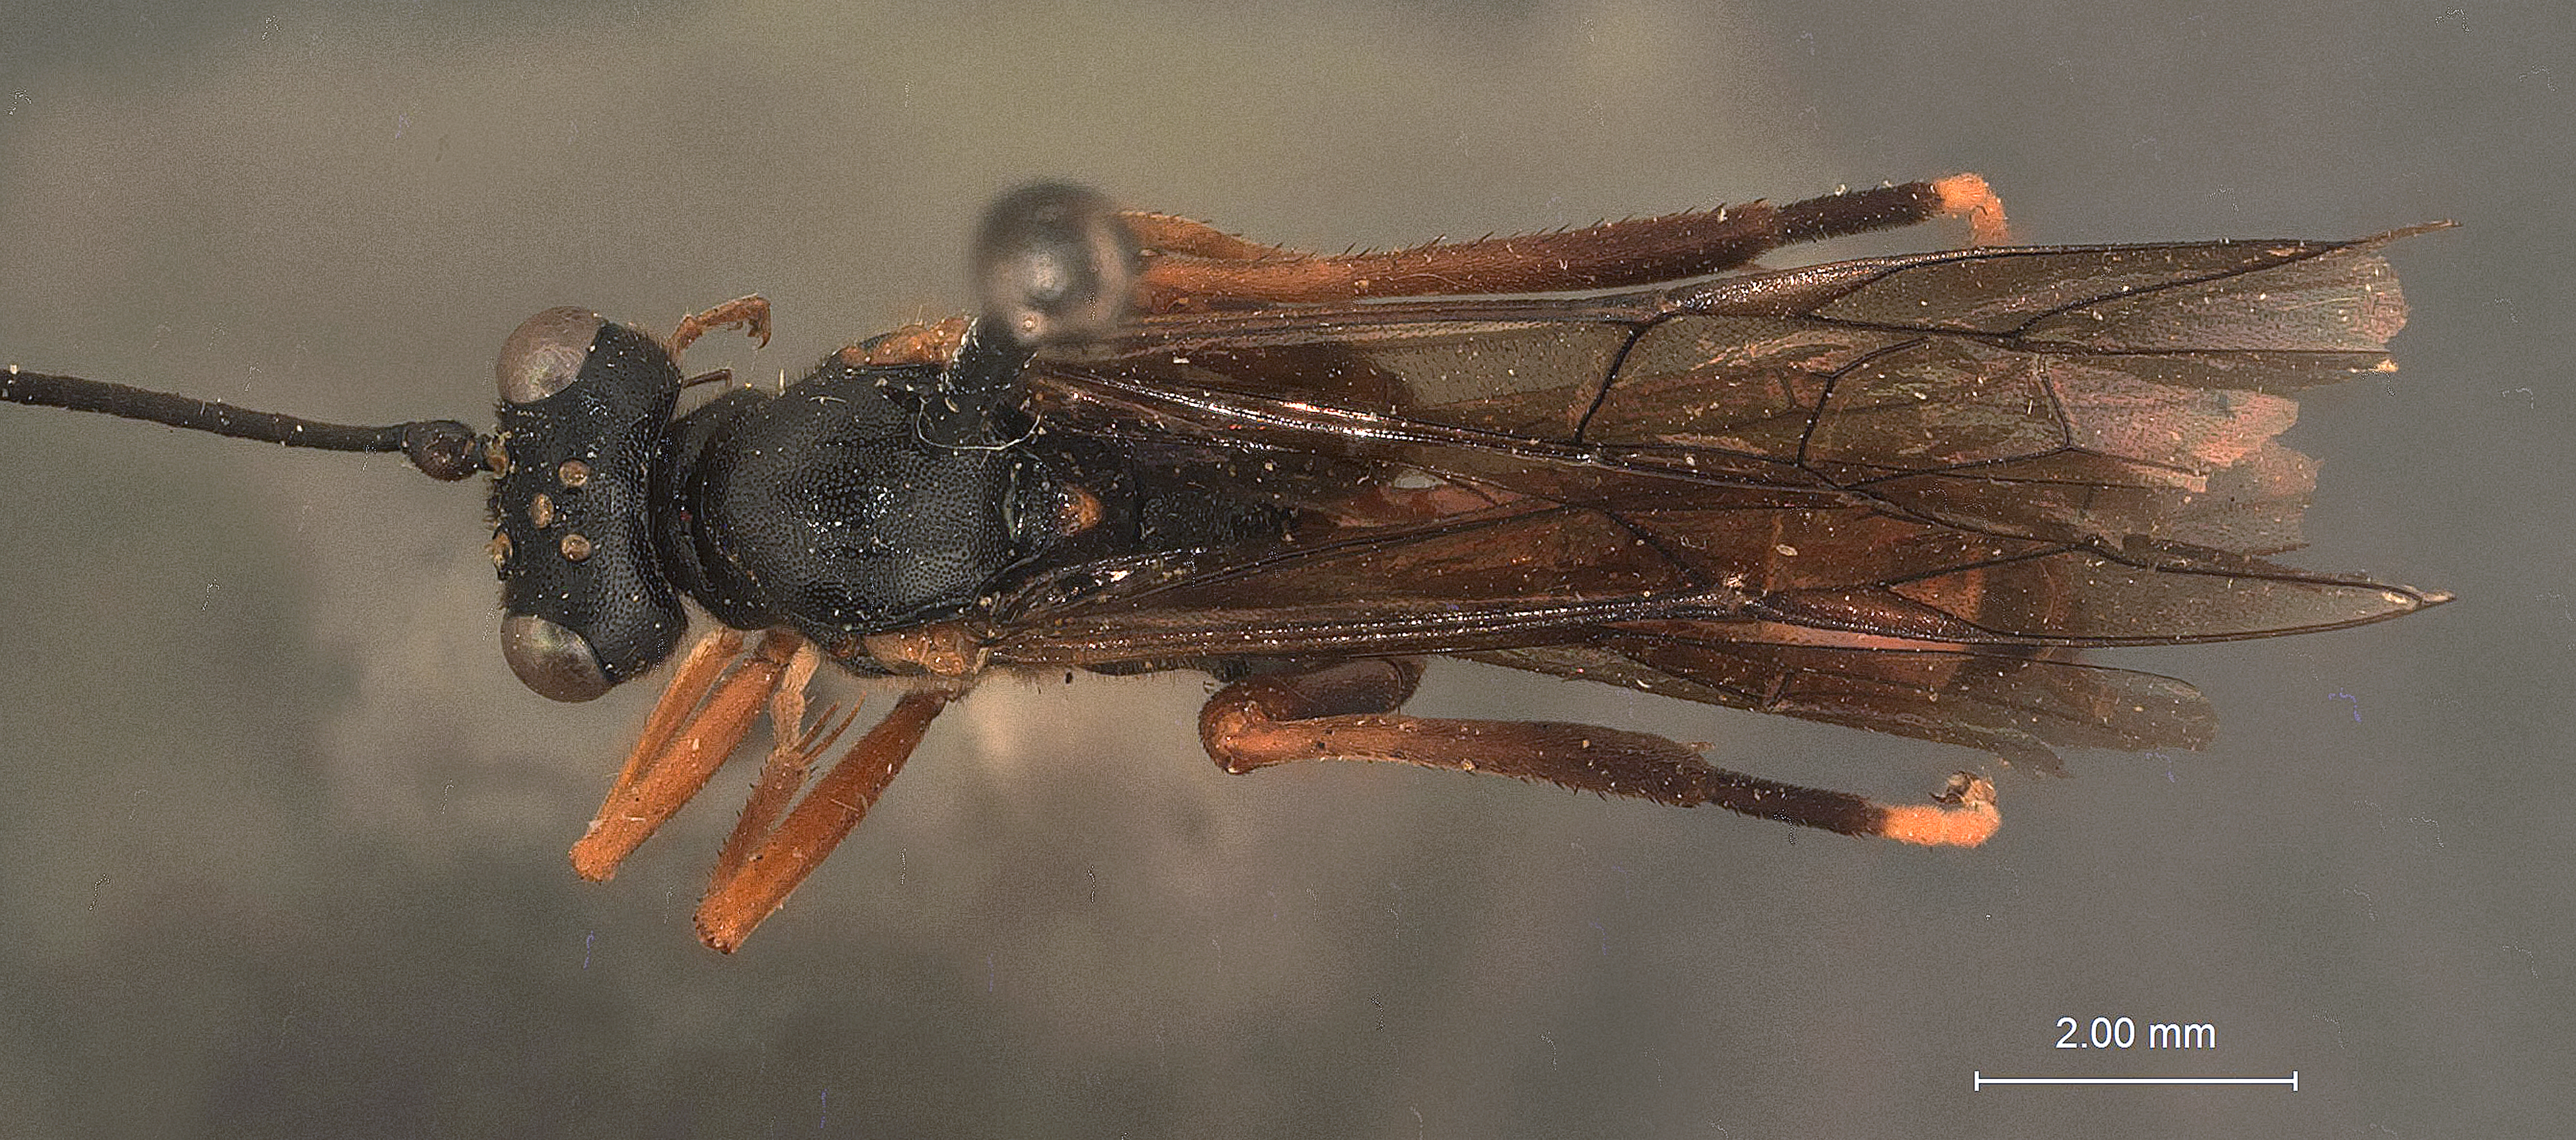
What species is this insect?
Exetastes concavus
